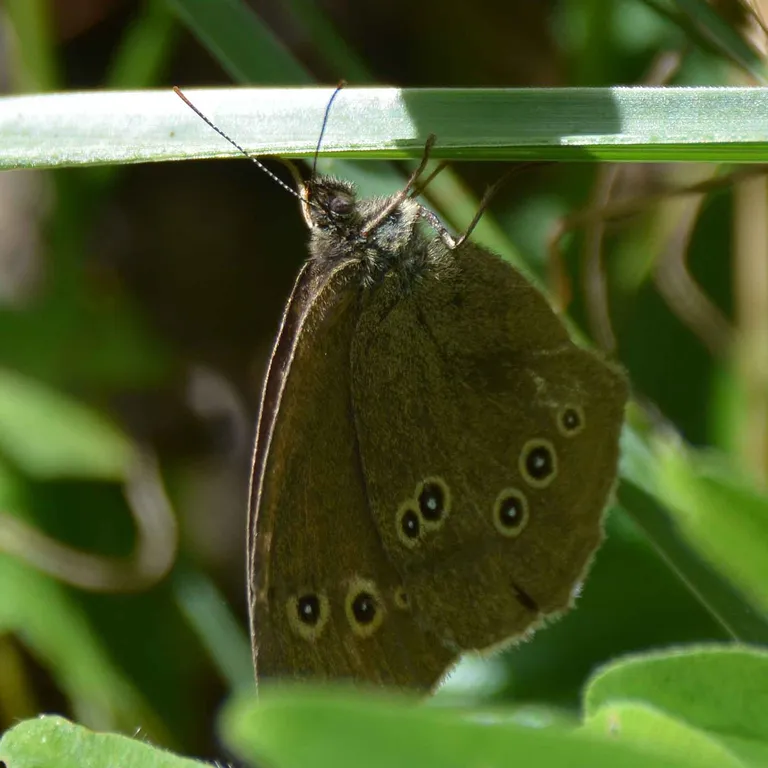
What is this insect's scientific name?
Aphantopus hyperantus
